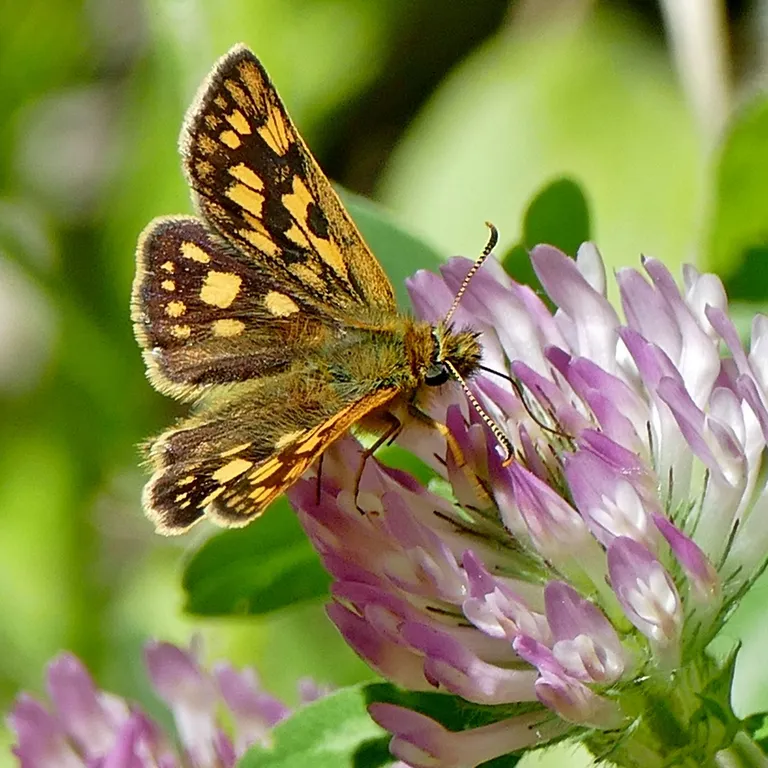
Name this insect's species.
Carterocephalus palaemon
